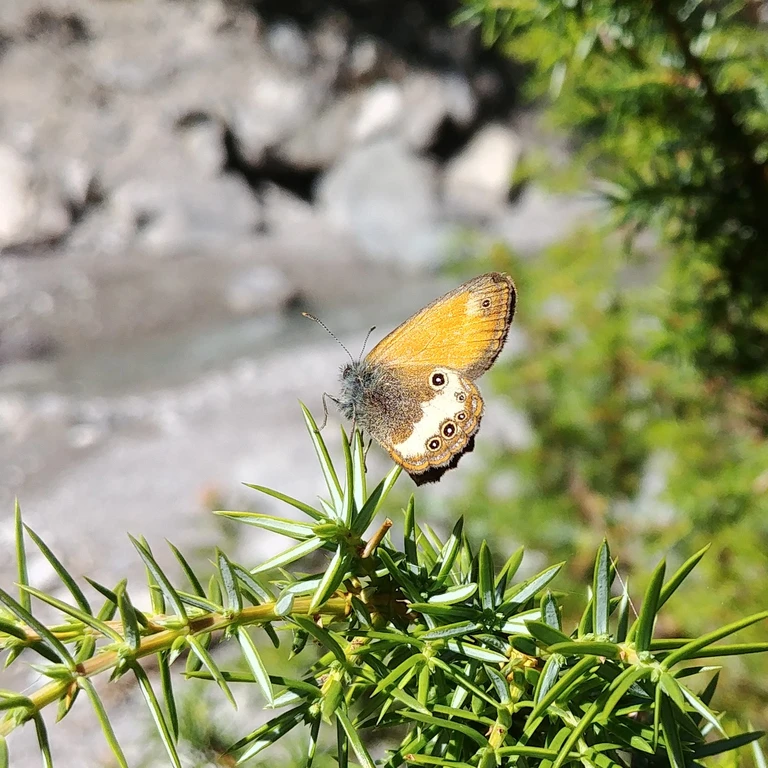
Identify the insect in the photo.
Coenonympha arcania
